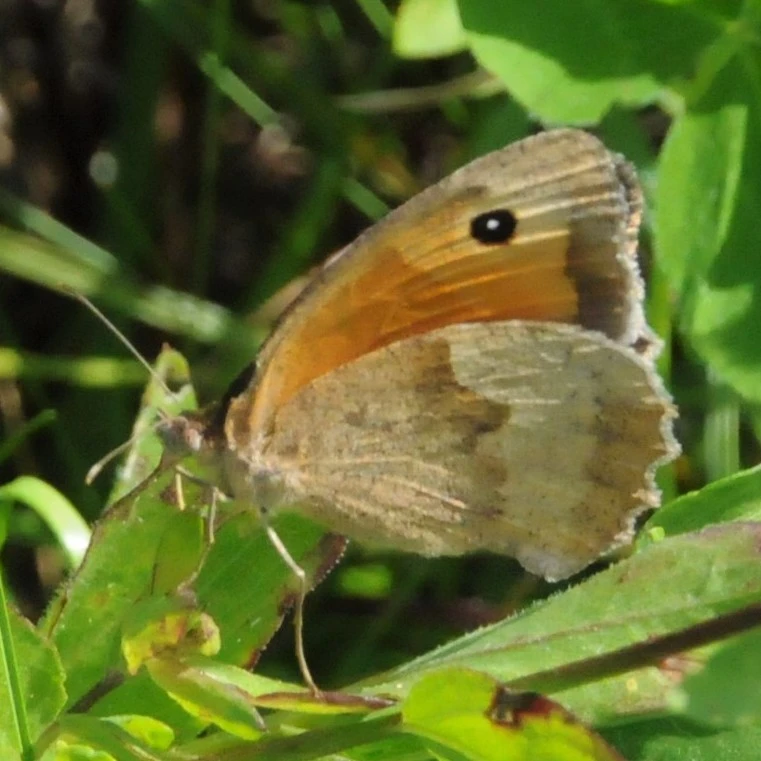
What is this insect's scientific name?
Maniola jurtina
